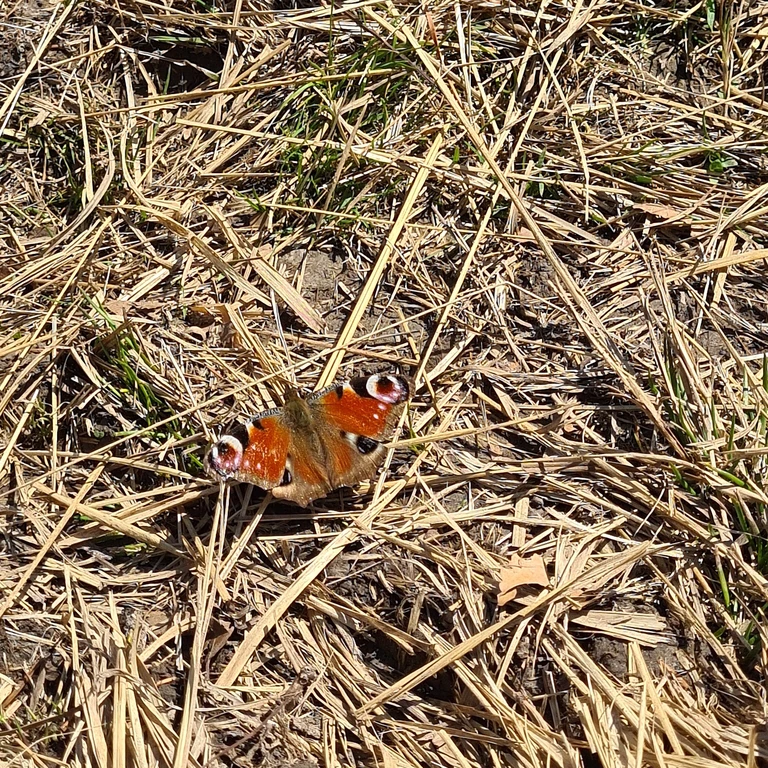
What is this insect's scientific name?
Aglais io
